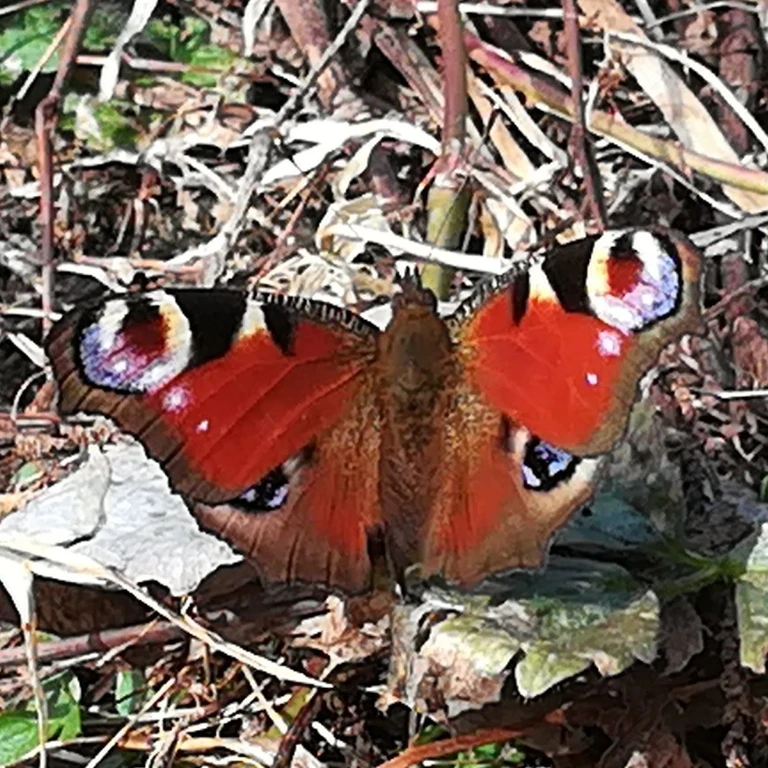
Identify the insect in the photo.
Aglais io
